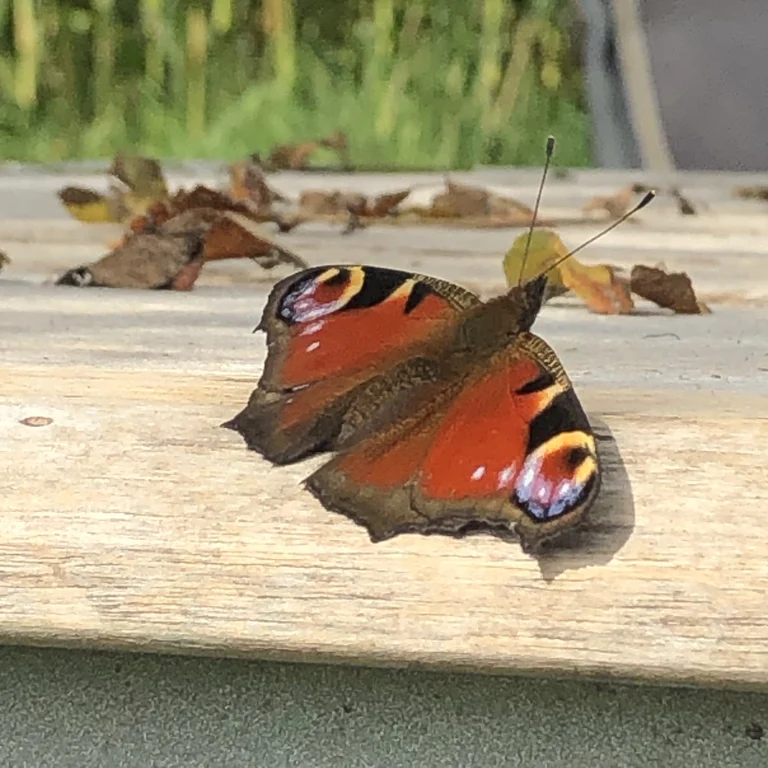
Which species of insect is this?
Aglais io
